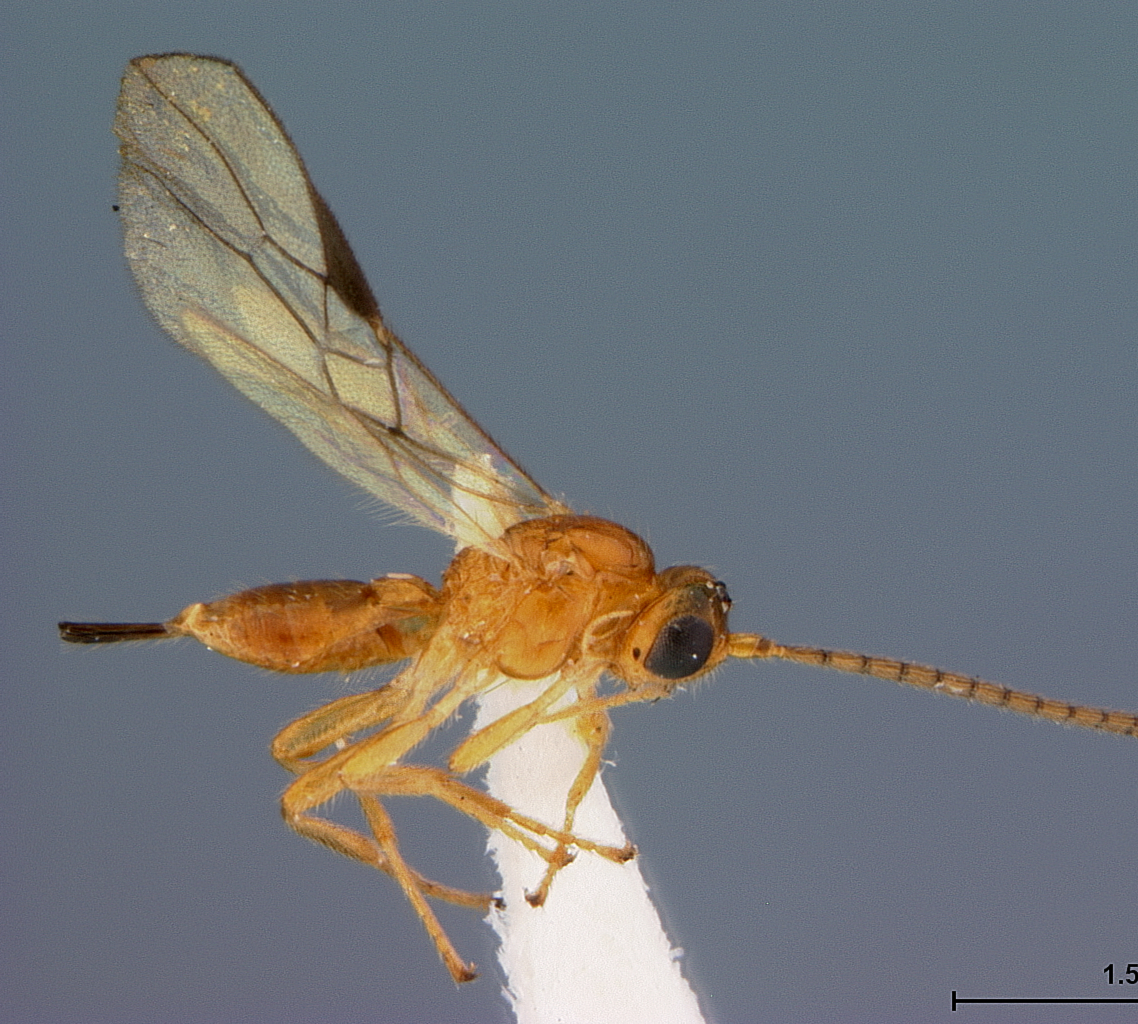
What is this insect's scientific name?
Opius lissopleurum
